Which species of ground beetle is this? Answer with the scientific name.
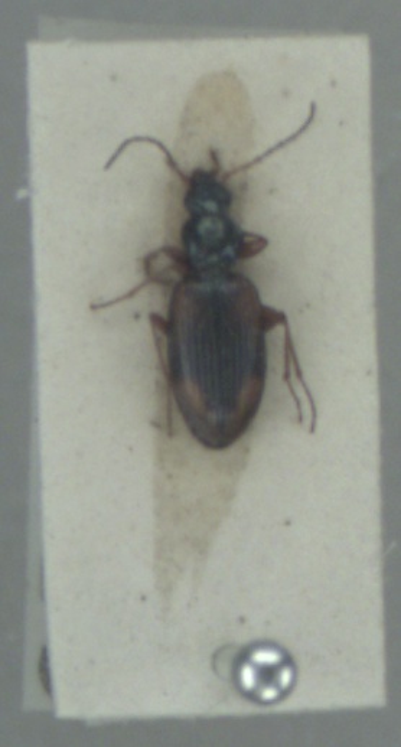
Bembidion fluviatile
